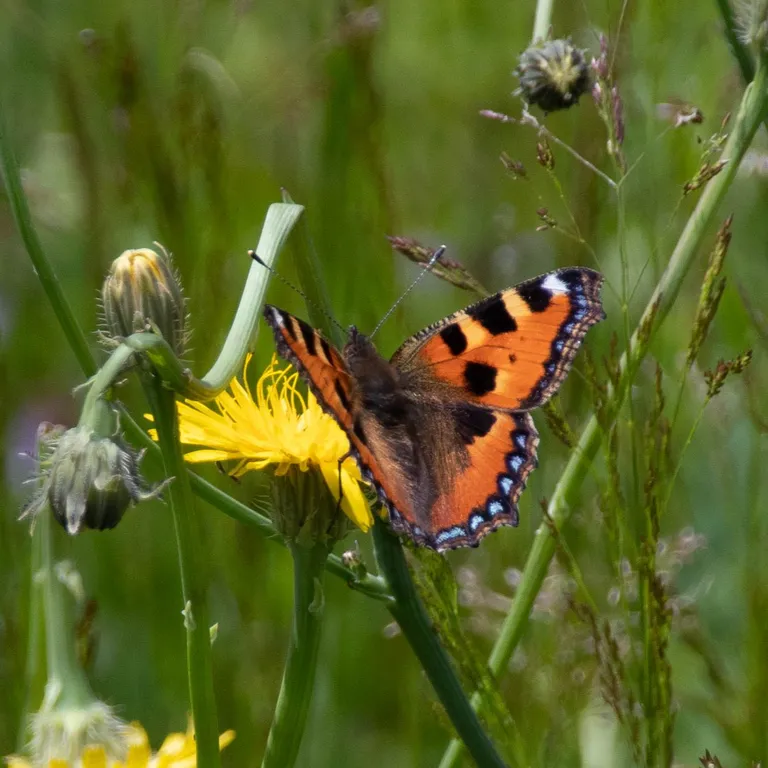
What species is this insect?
Aglais urticae
